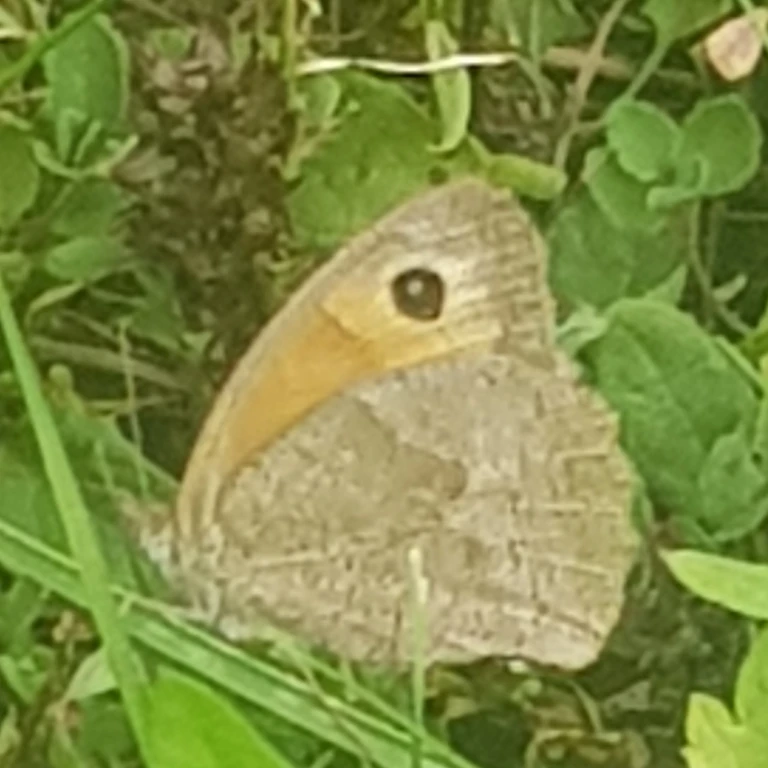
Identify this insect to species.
Maniola jurtina
